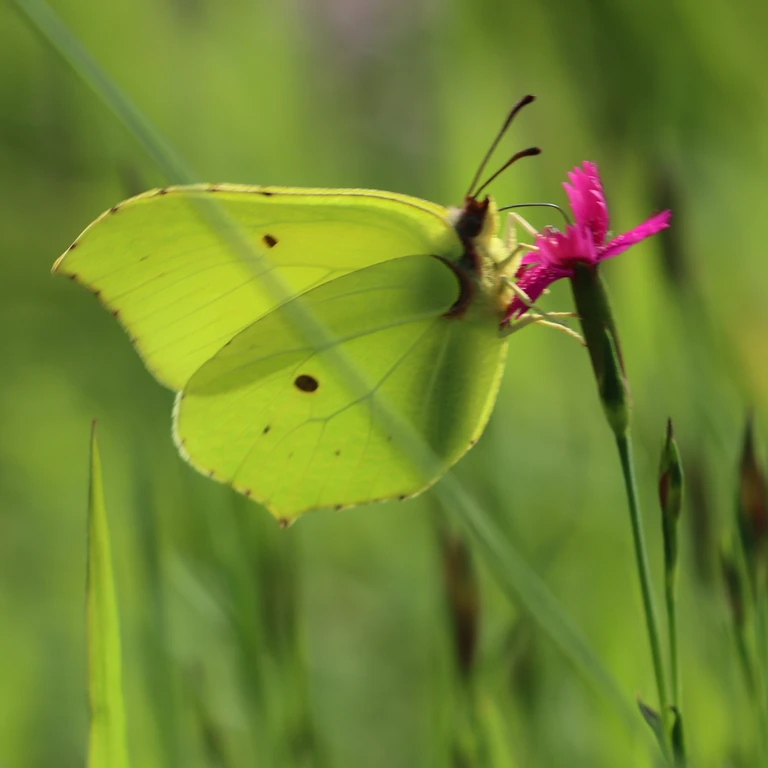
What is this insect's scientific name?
Gonepteryx rhamni
